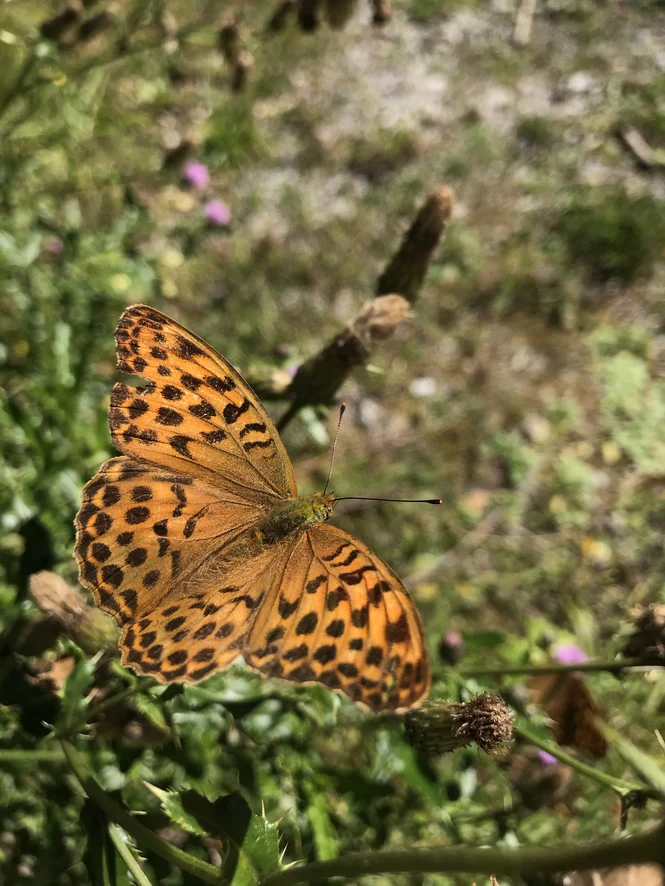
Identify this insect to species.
Argynnis paphia
